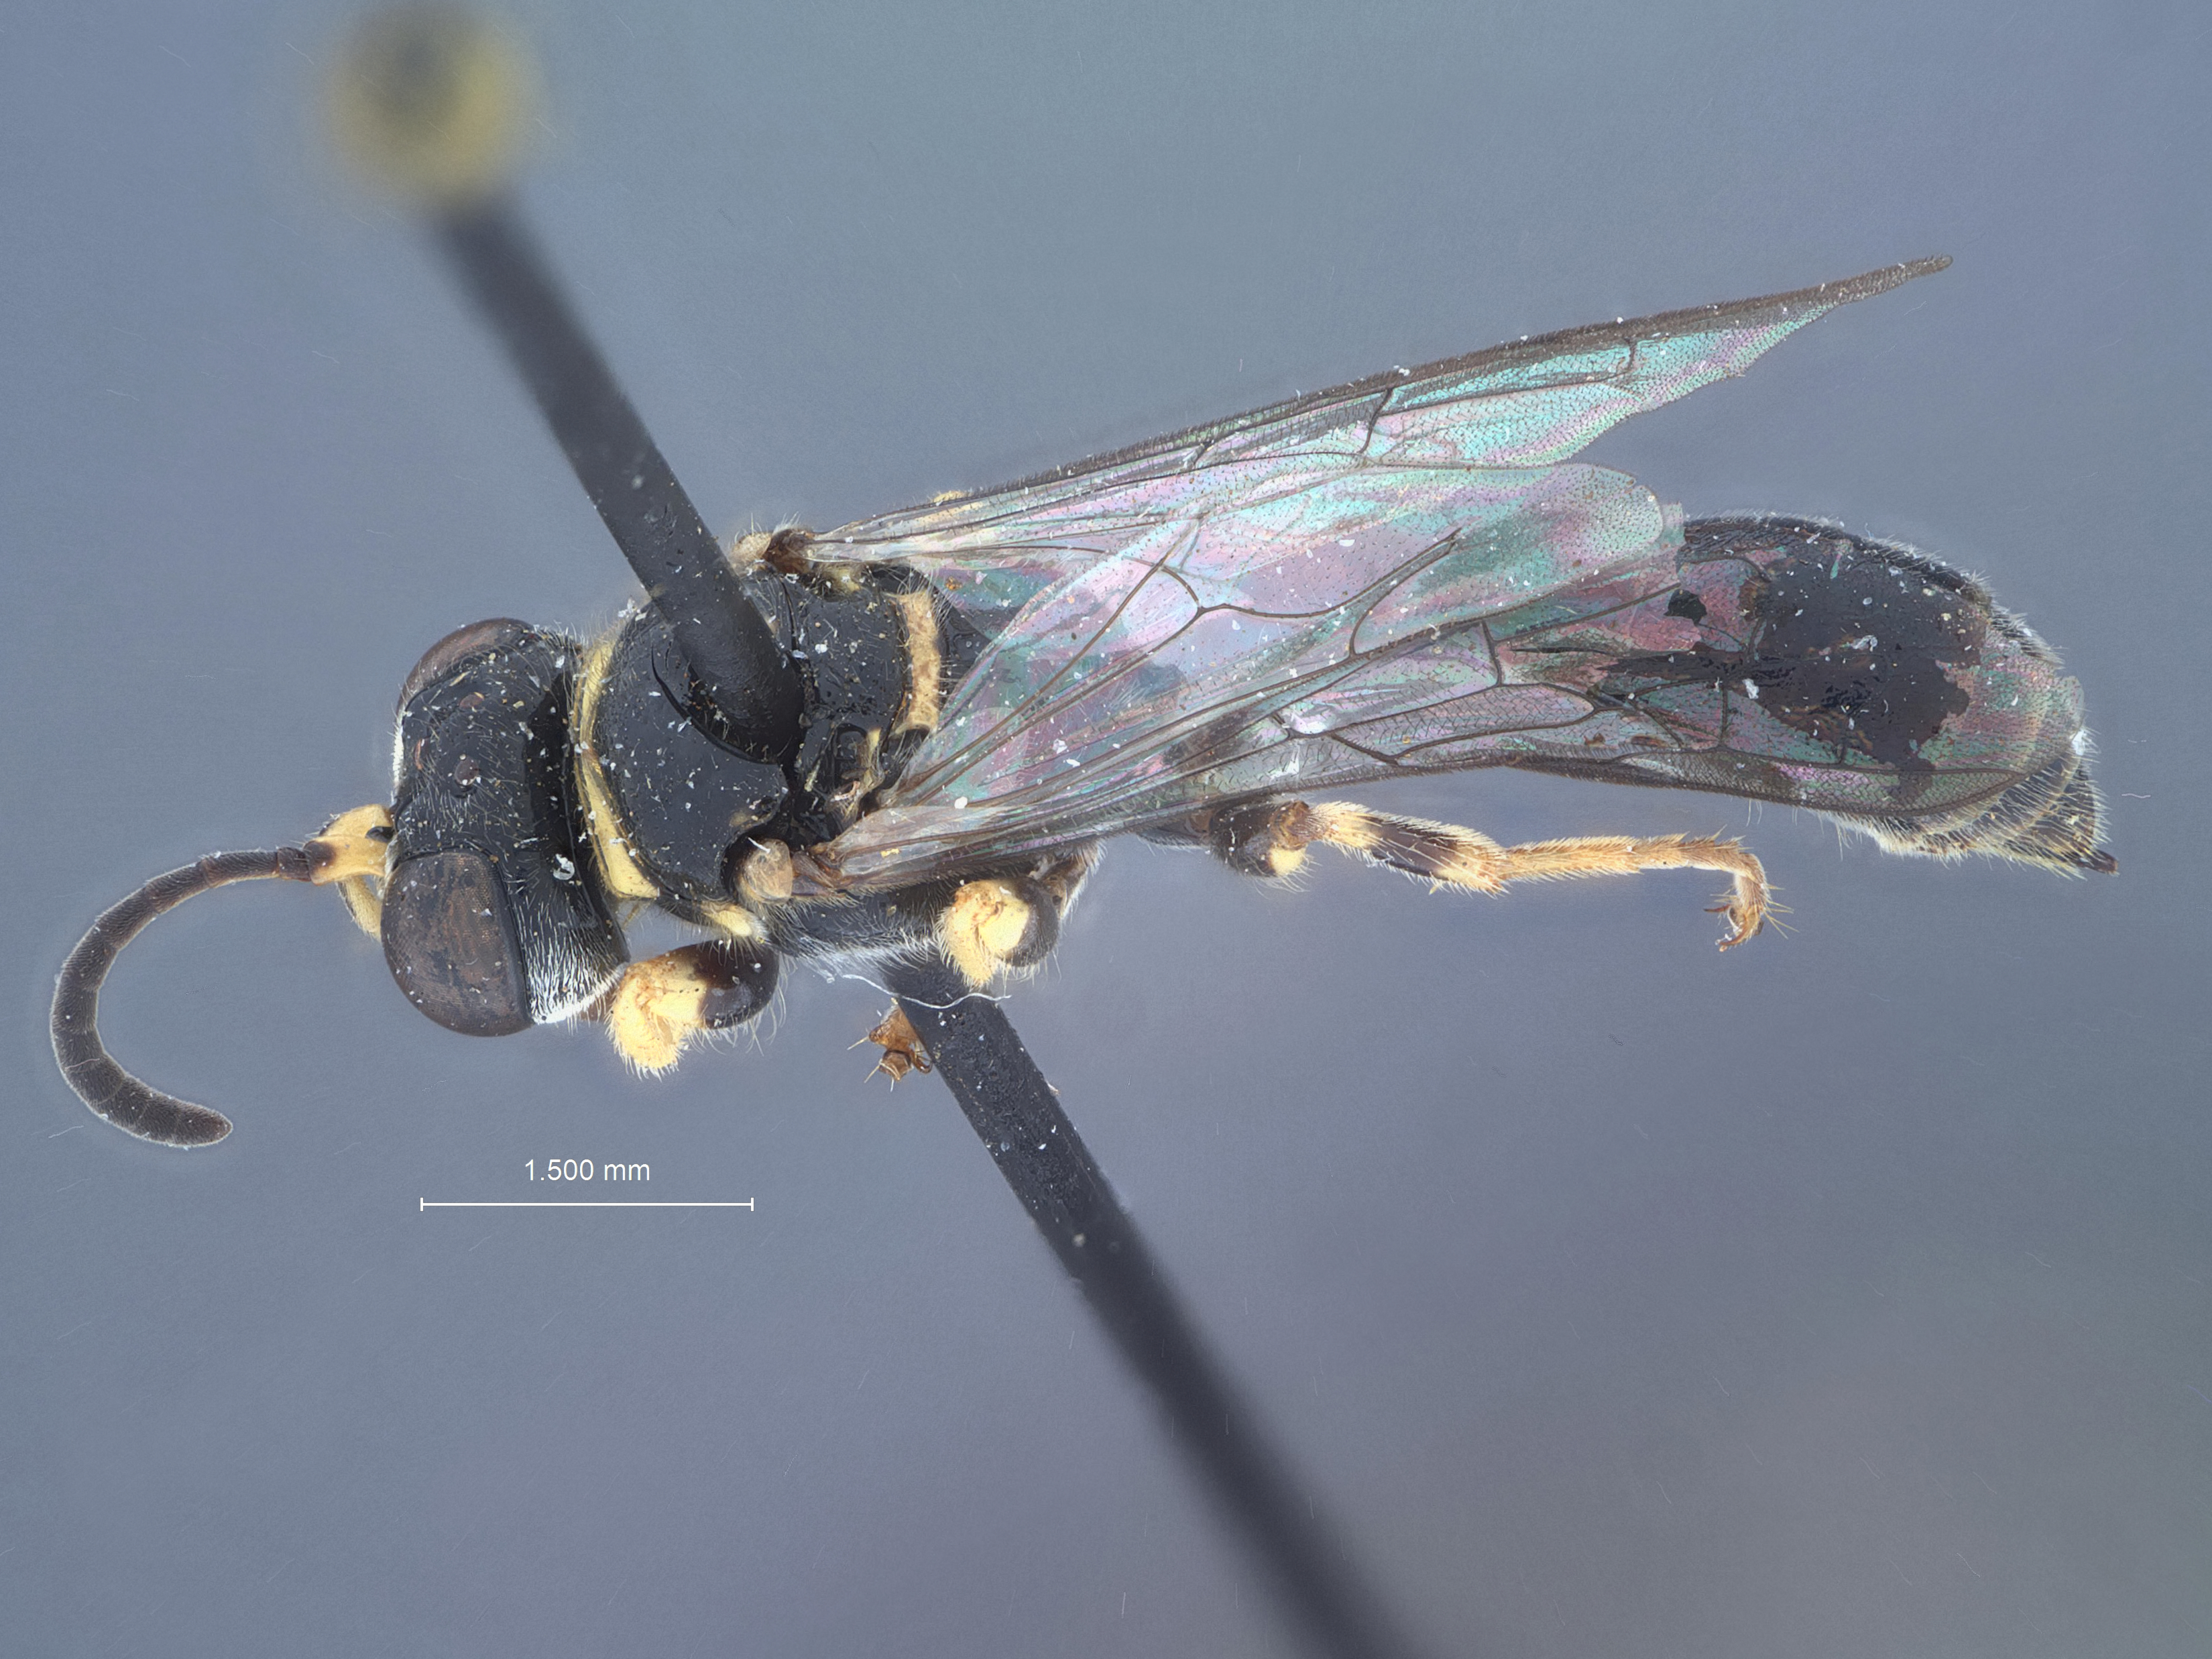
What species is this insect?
Psenulus cavifrons
